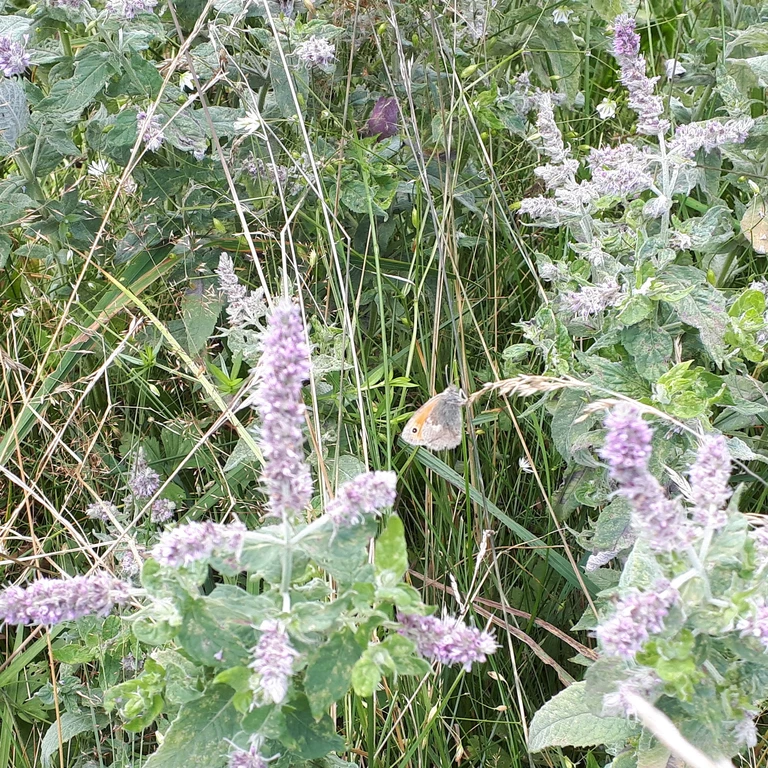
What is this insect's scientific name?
Coenonympha pamphilus
